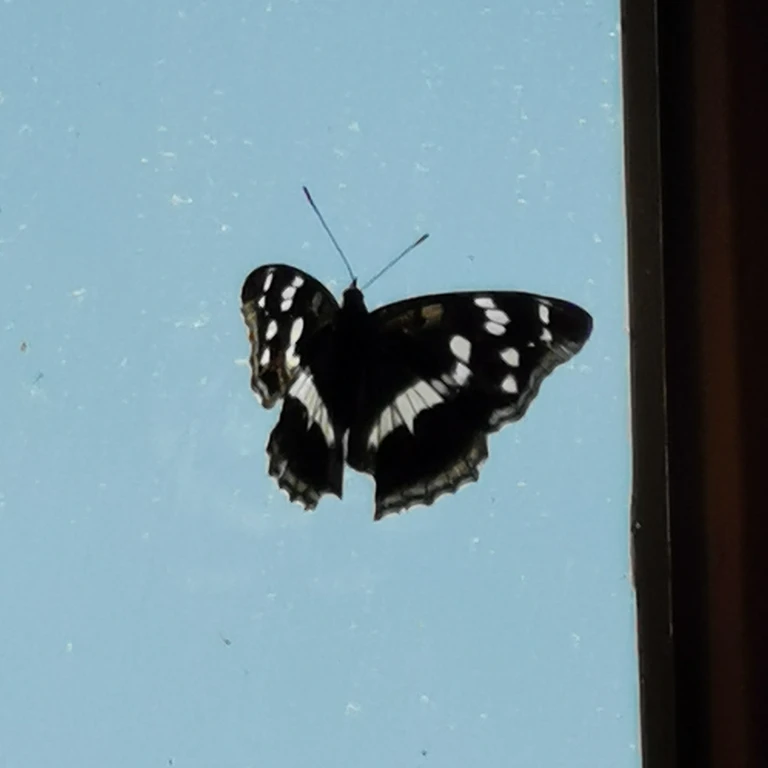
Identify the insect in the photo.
Apatura iris
